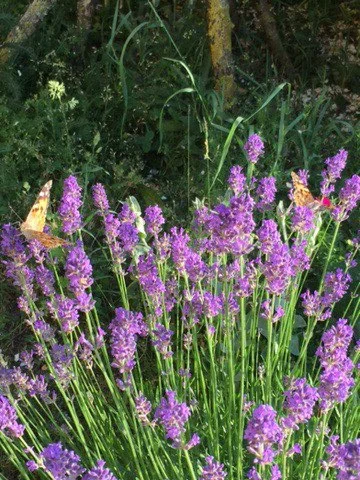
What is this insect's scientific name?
Vanessa cardui
